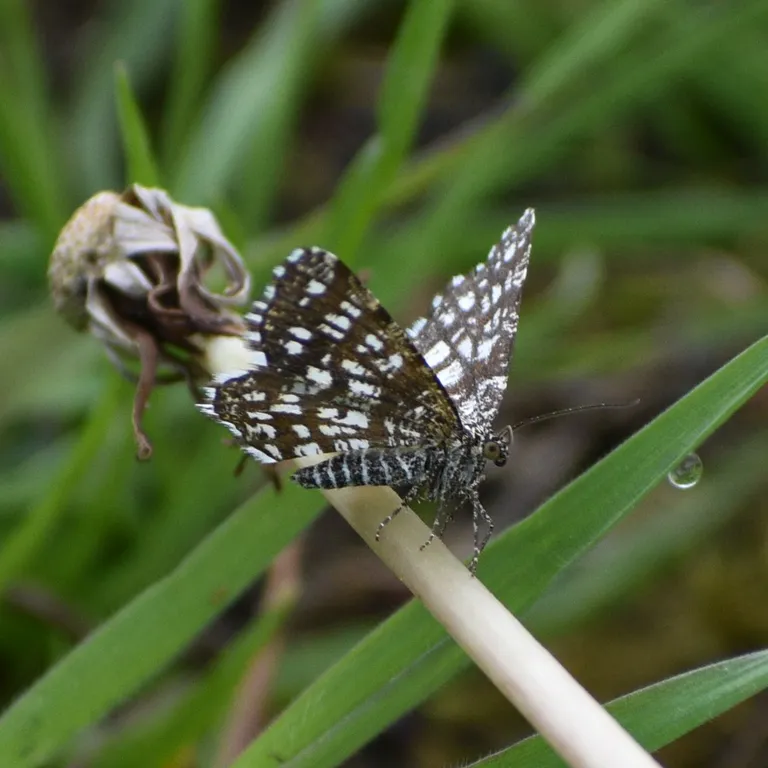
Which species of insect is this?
Chiasmia clathrata
